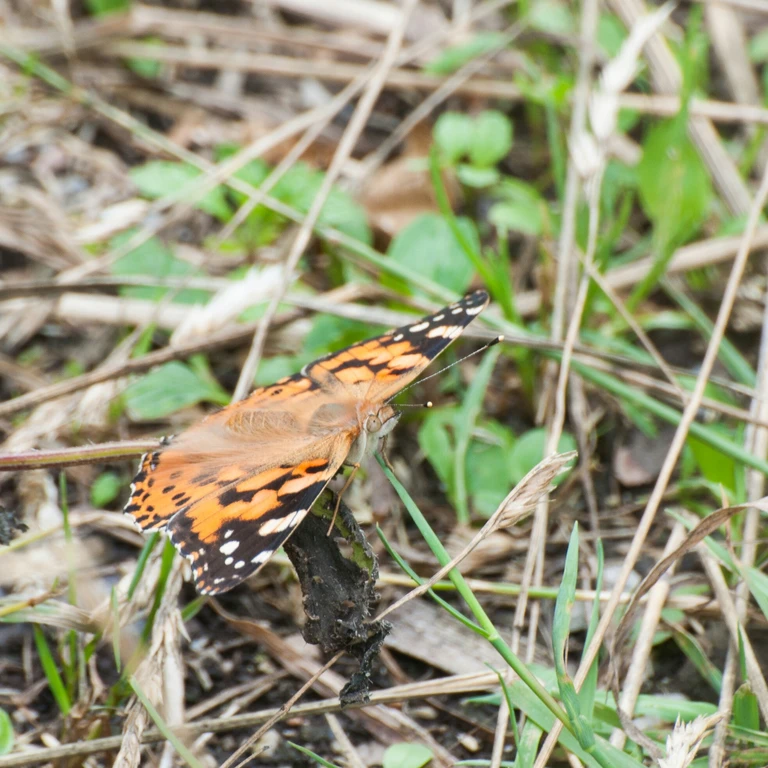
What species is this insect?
Vanessa cardui
